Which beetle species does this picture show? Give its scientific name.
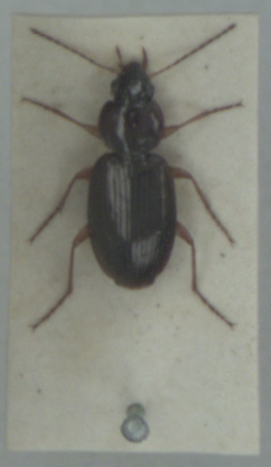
Olisthopus rotundatus
